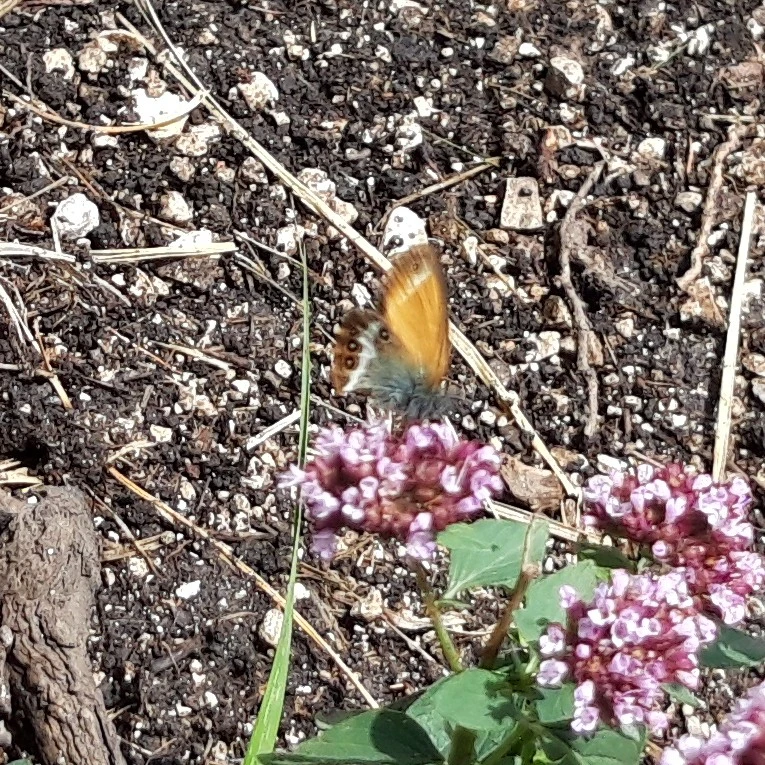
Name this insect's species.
Coenonympha arcania
